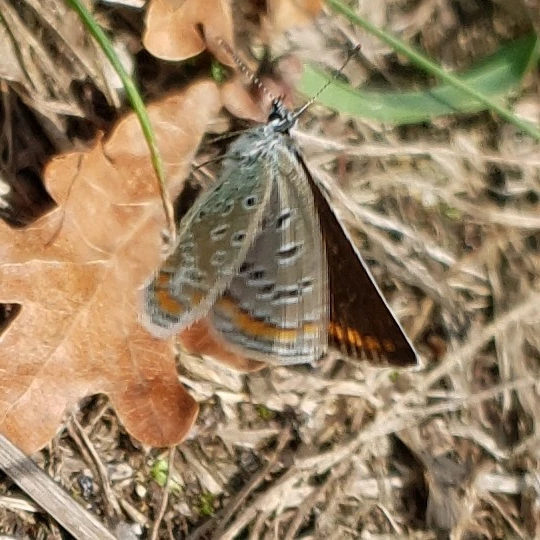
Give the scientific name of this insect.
Polyommatus icarus
